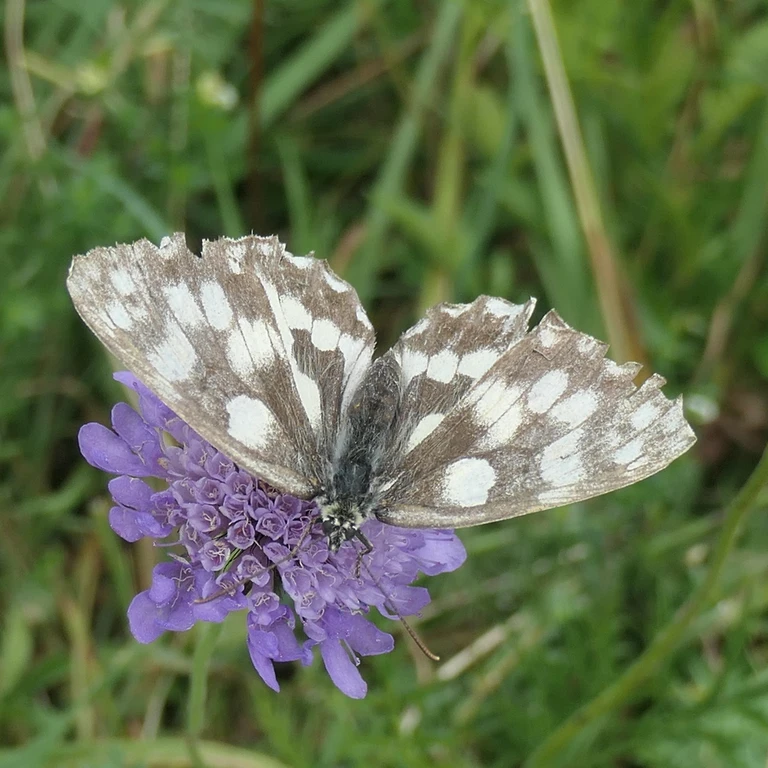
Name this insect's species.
Melanargia galathea
